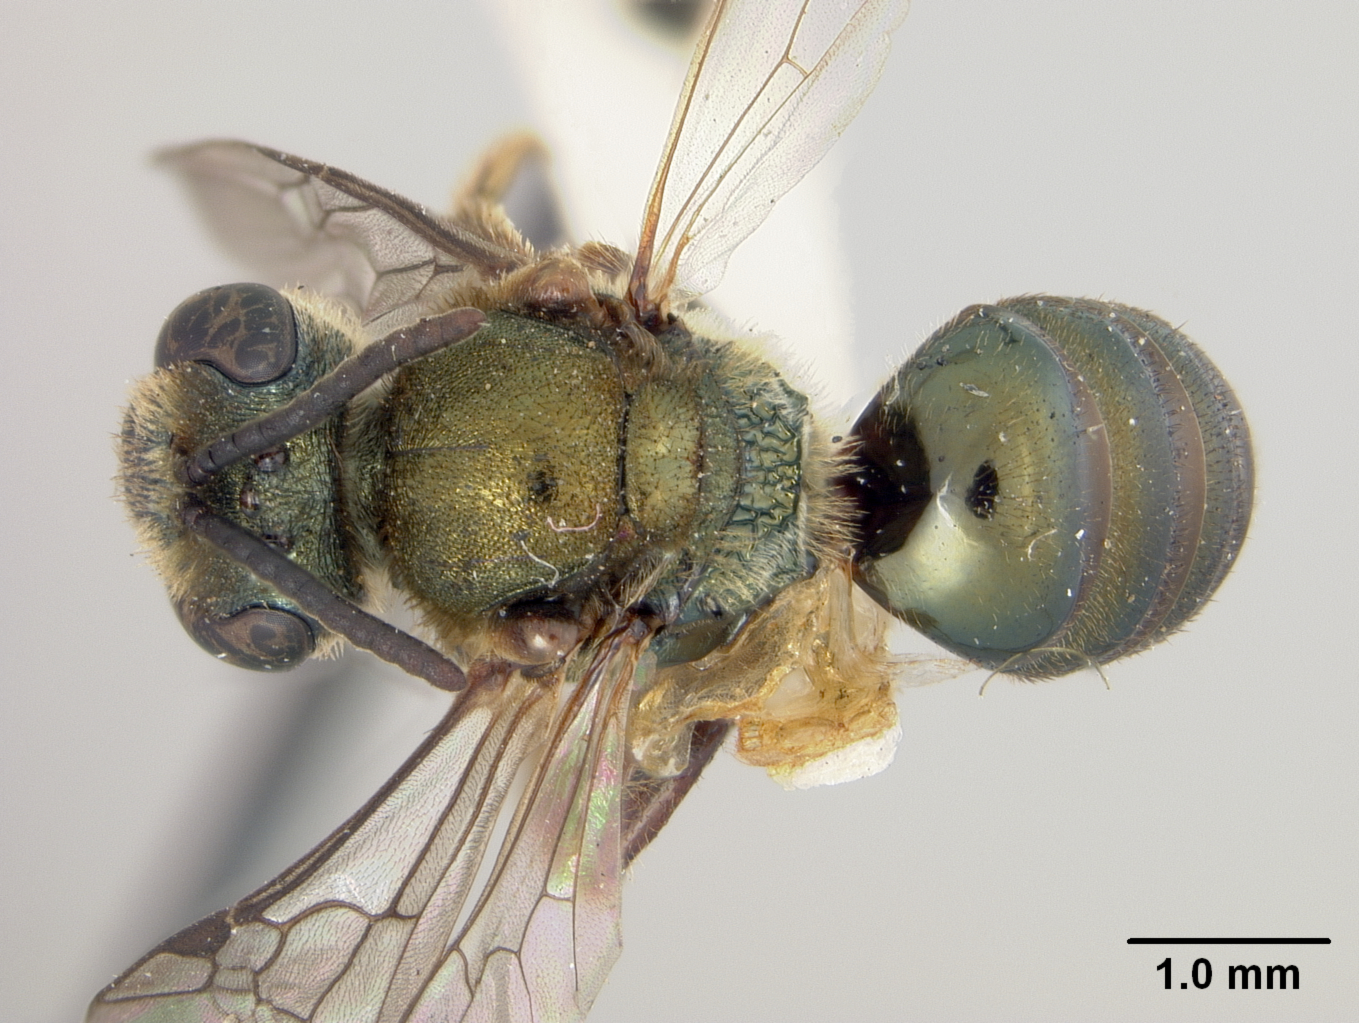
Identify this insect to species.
Halictus pseudexterus
